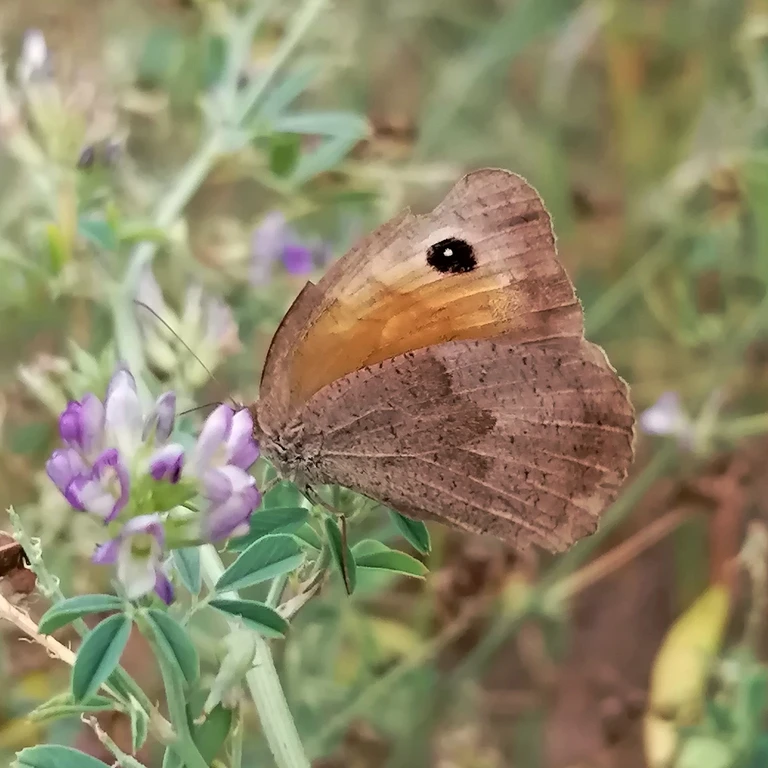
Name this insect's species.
Maniola jurtina
